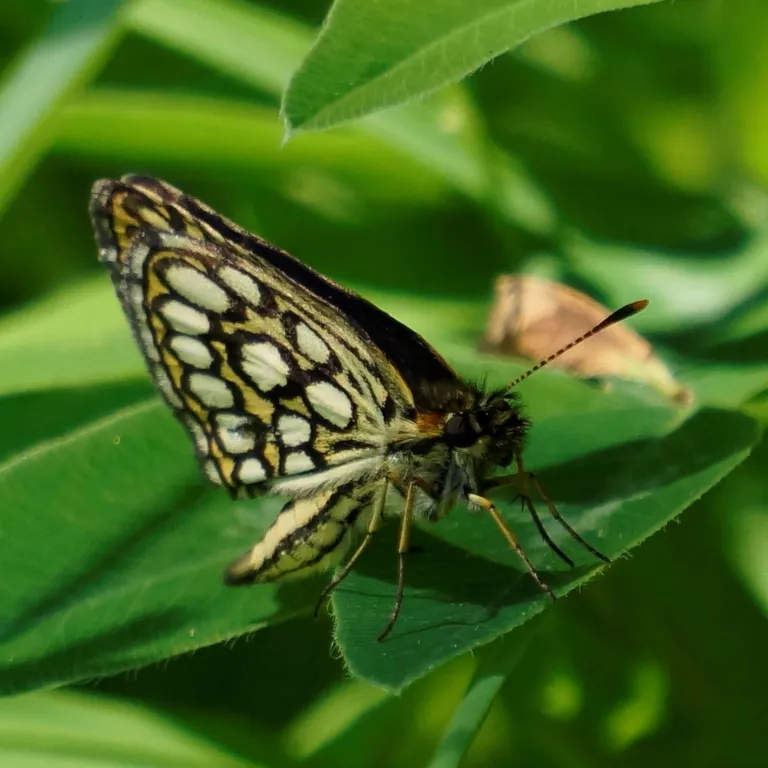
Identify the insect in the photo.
Heteropterus morpheus
